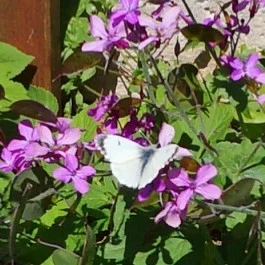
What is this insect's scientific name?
Anthocharis cardamines
